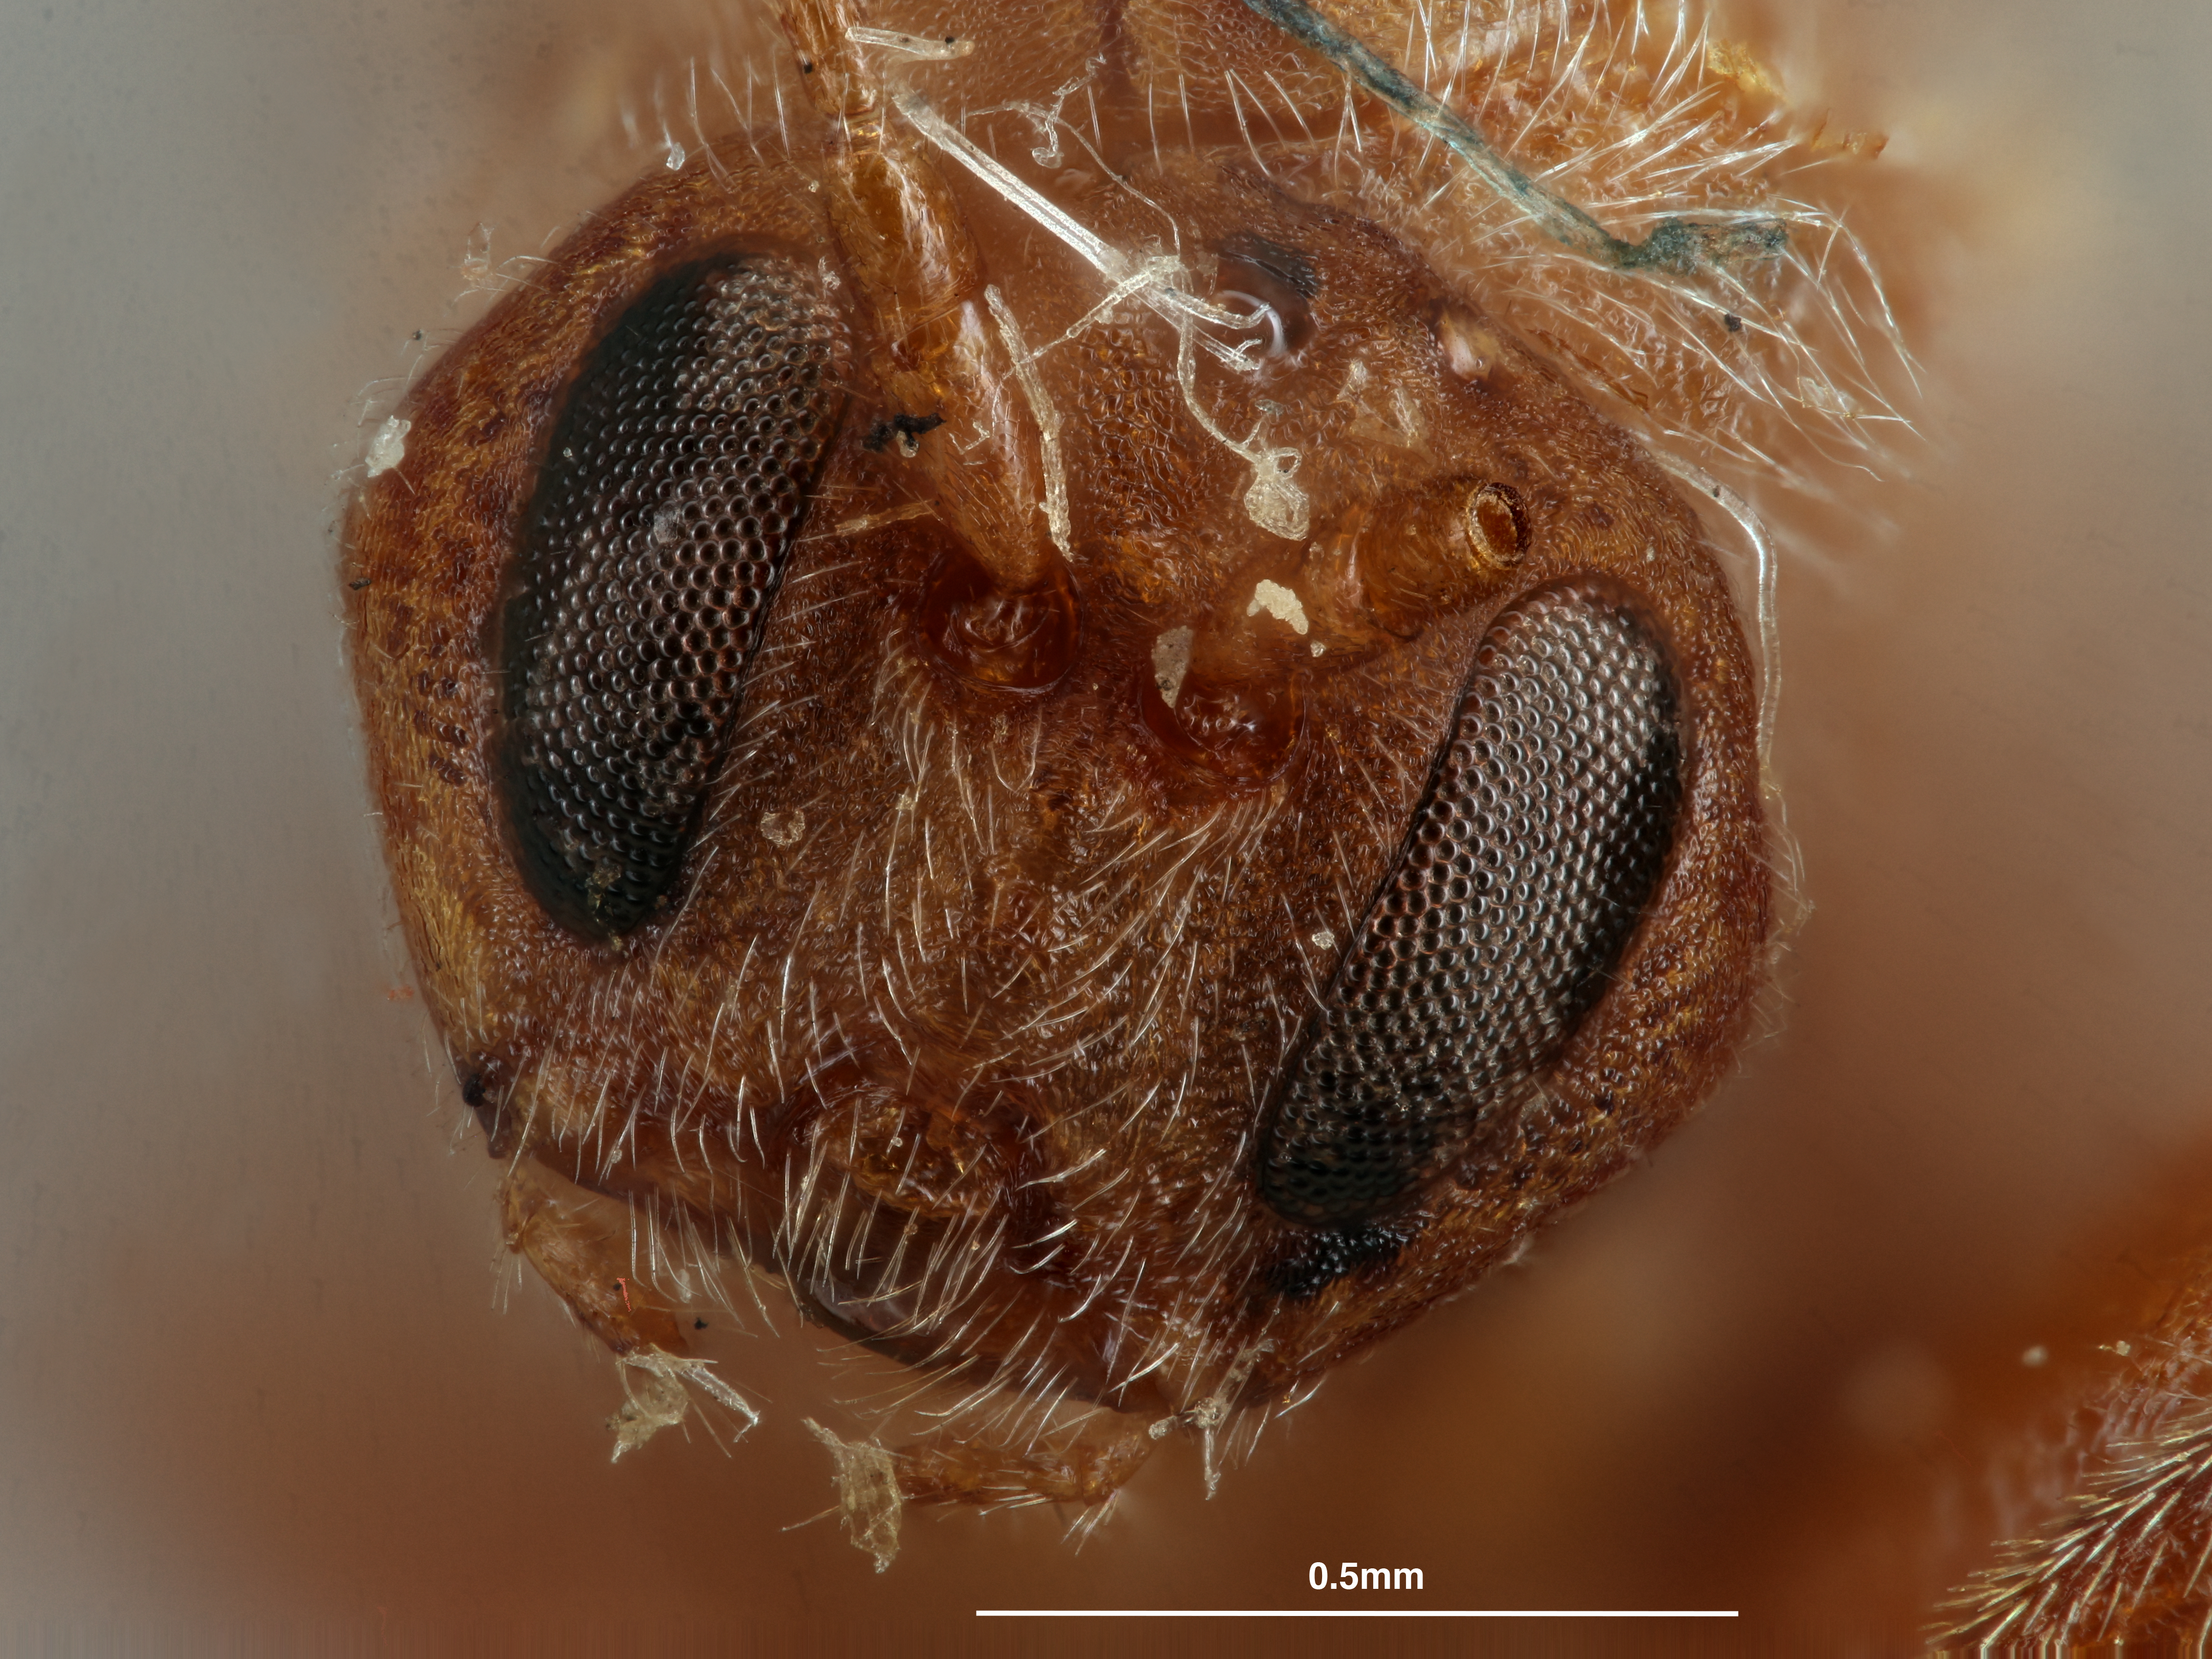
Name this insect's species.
Holcaspis weldi
